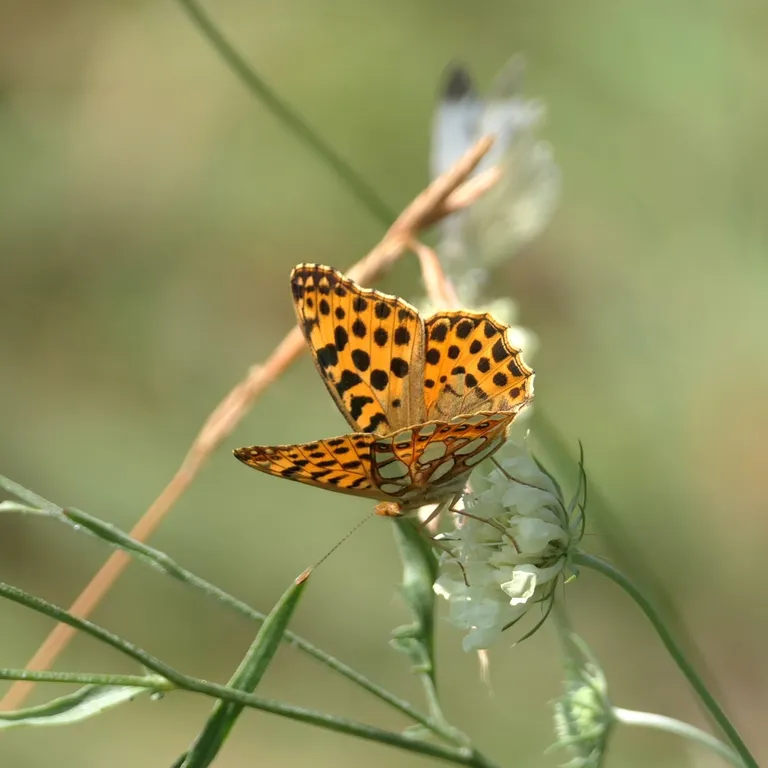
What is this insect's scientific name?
Issoria lathonia
